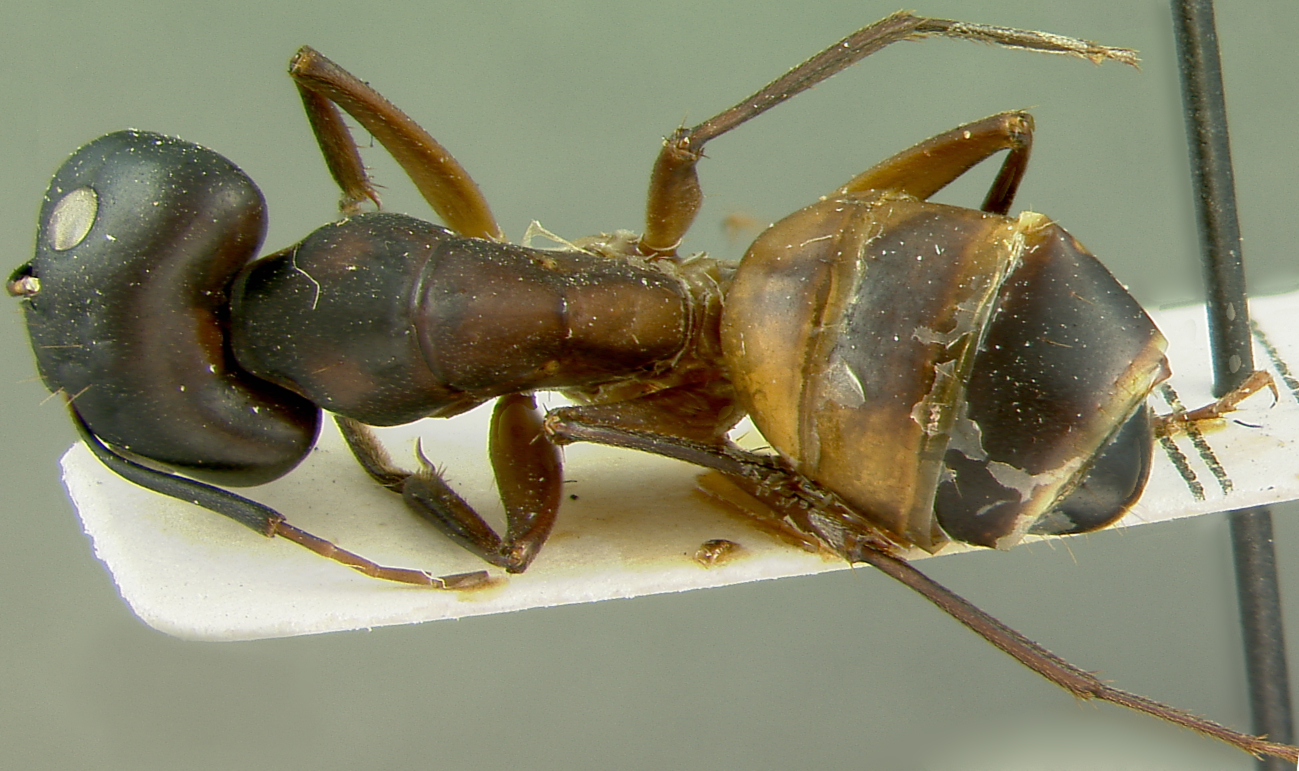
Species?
Camponotus foleyi
